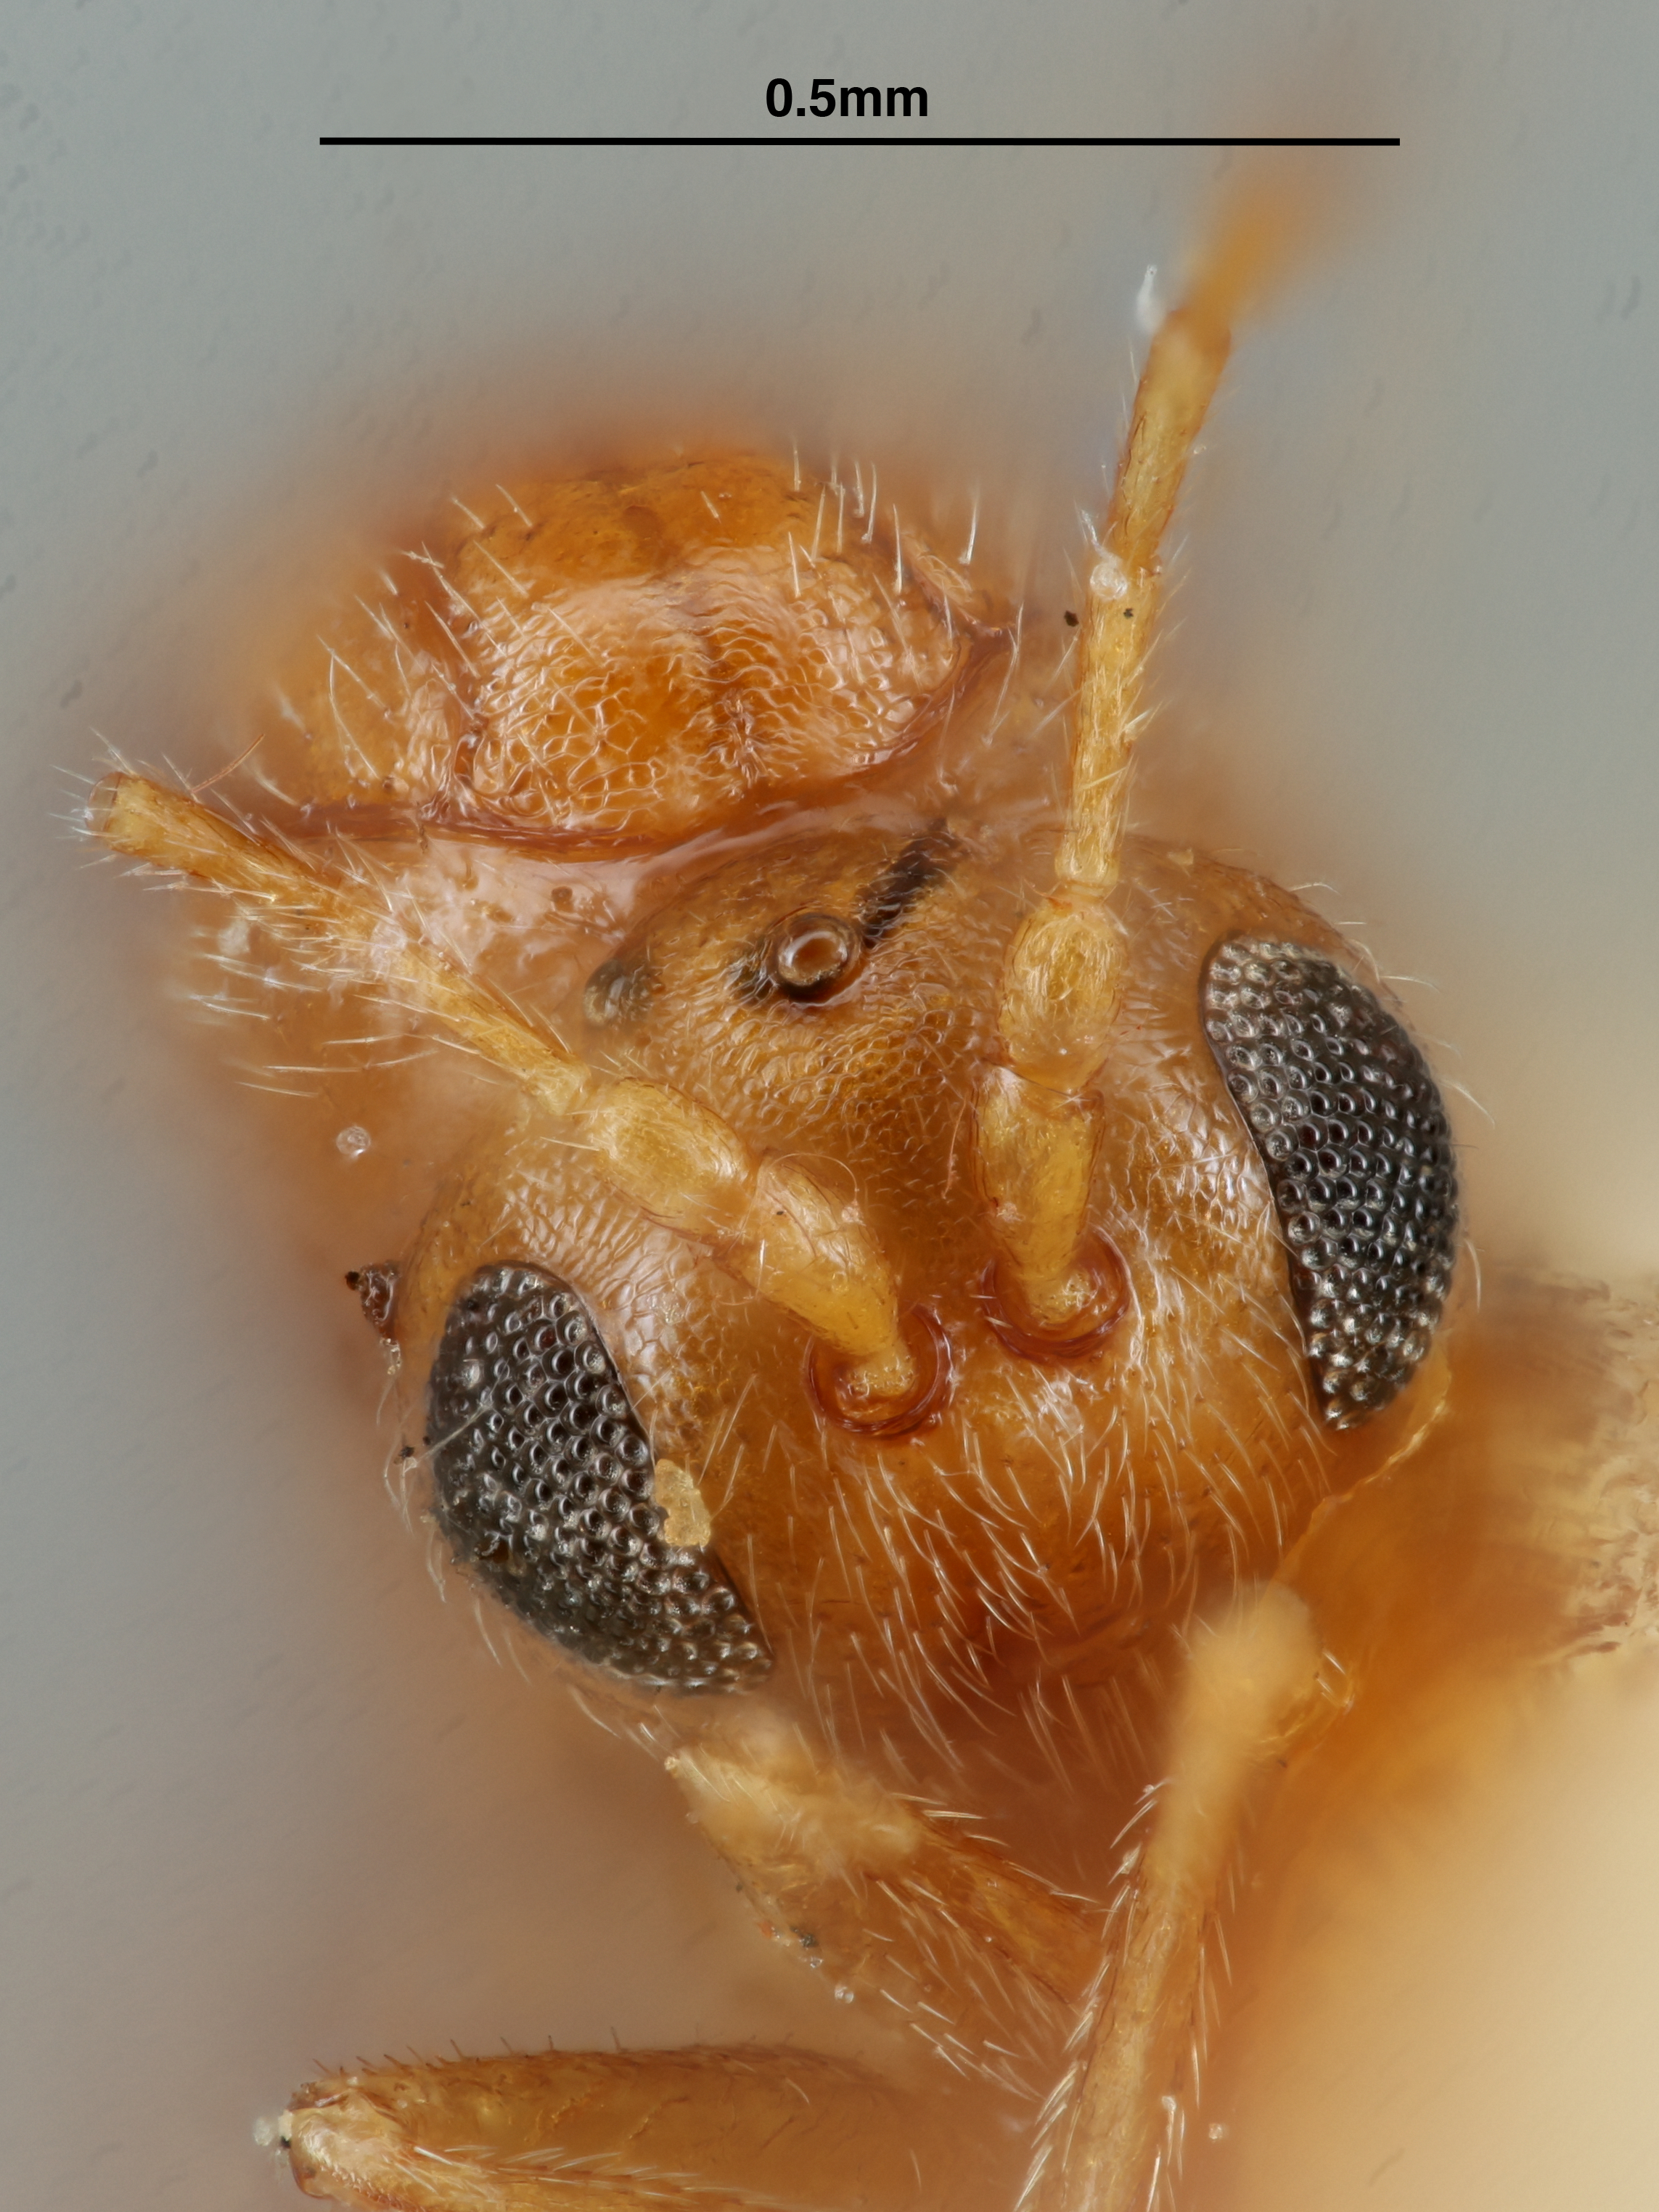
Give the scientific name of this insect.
Andricus scutella
